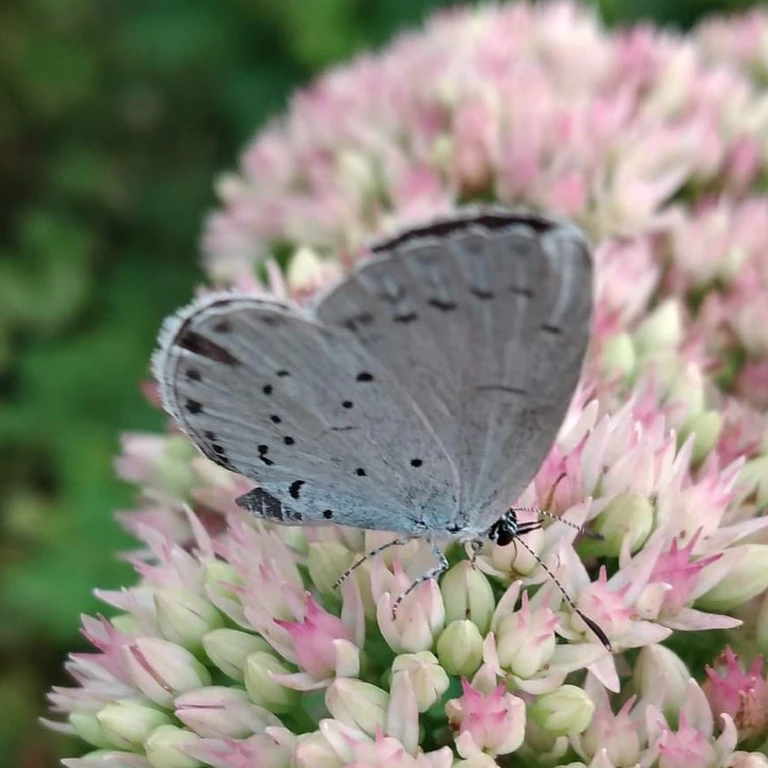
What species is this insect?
Celastrina argiolus
